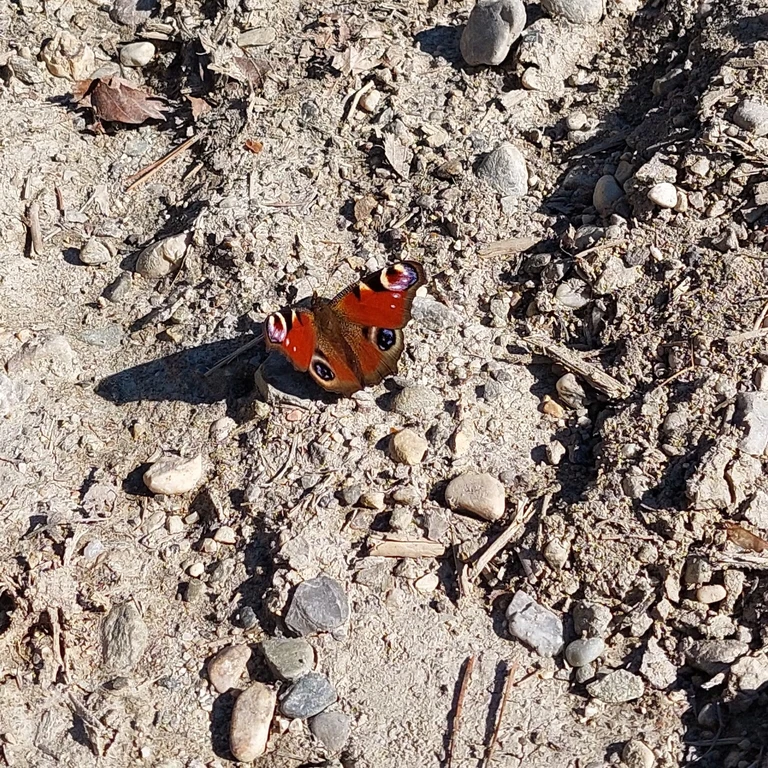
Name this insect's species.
Aglais io
